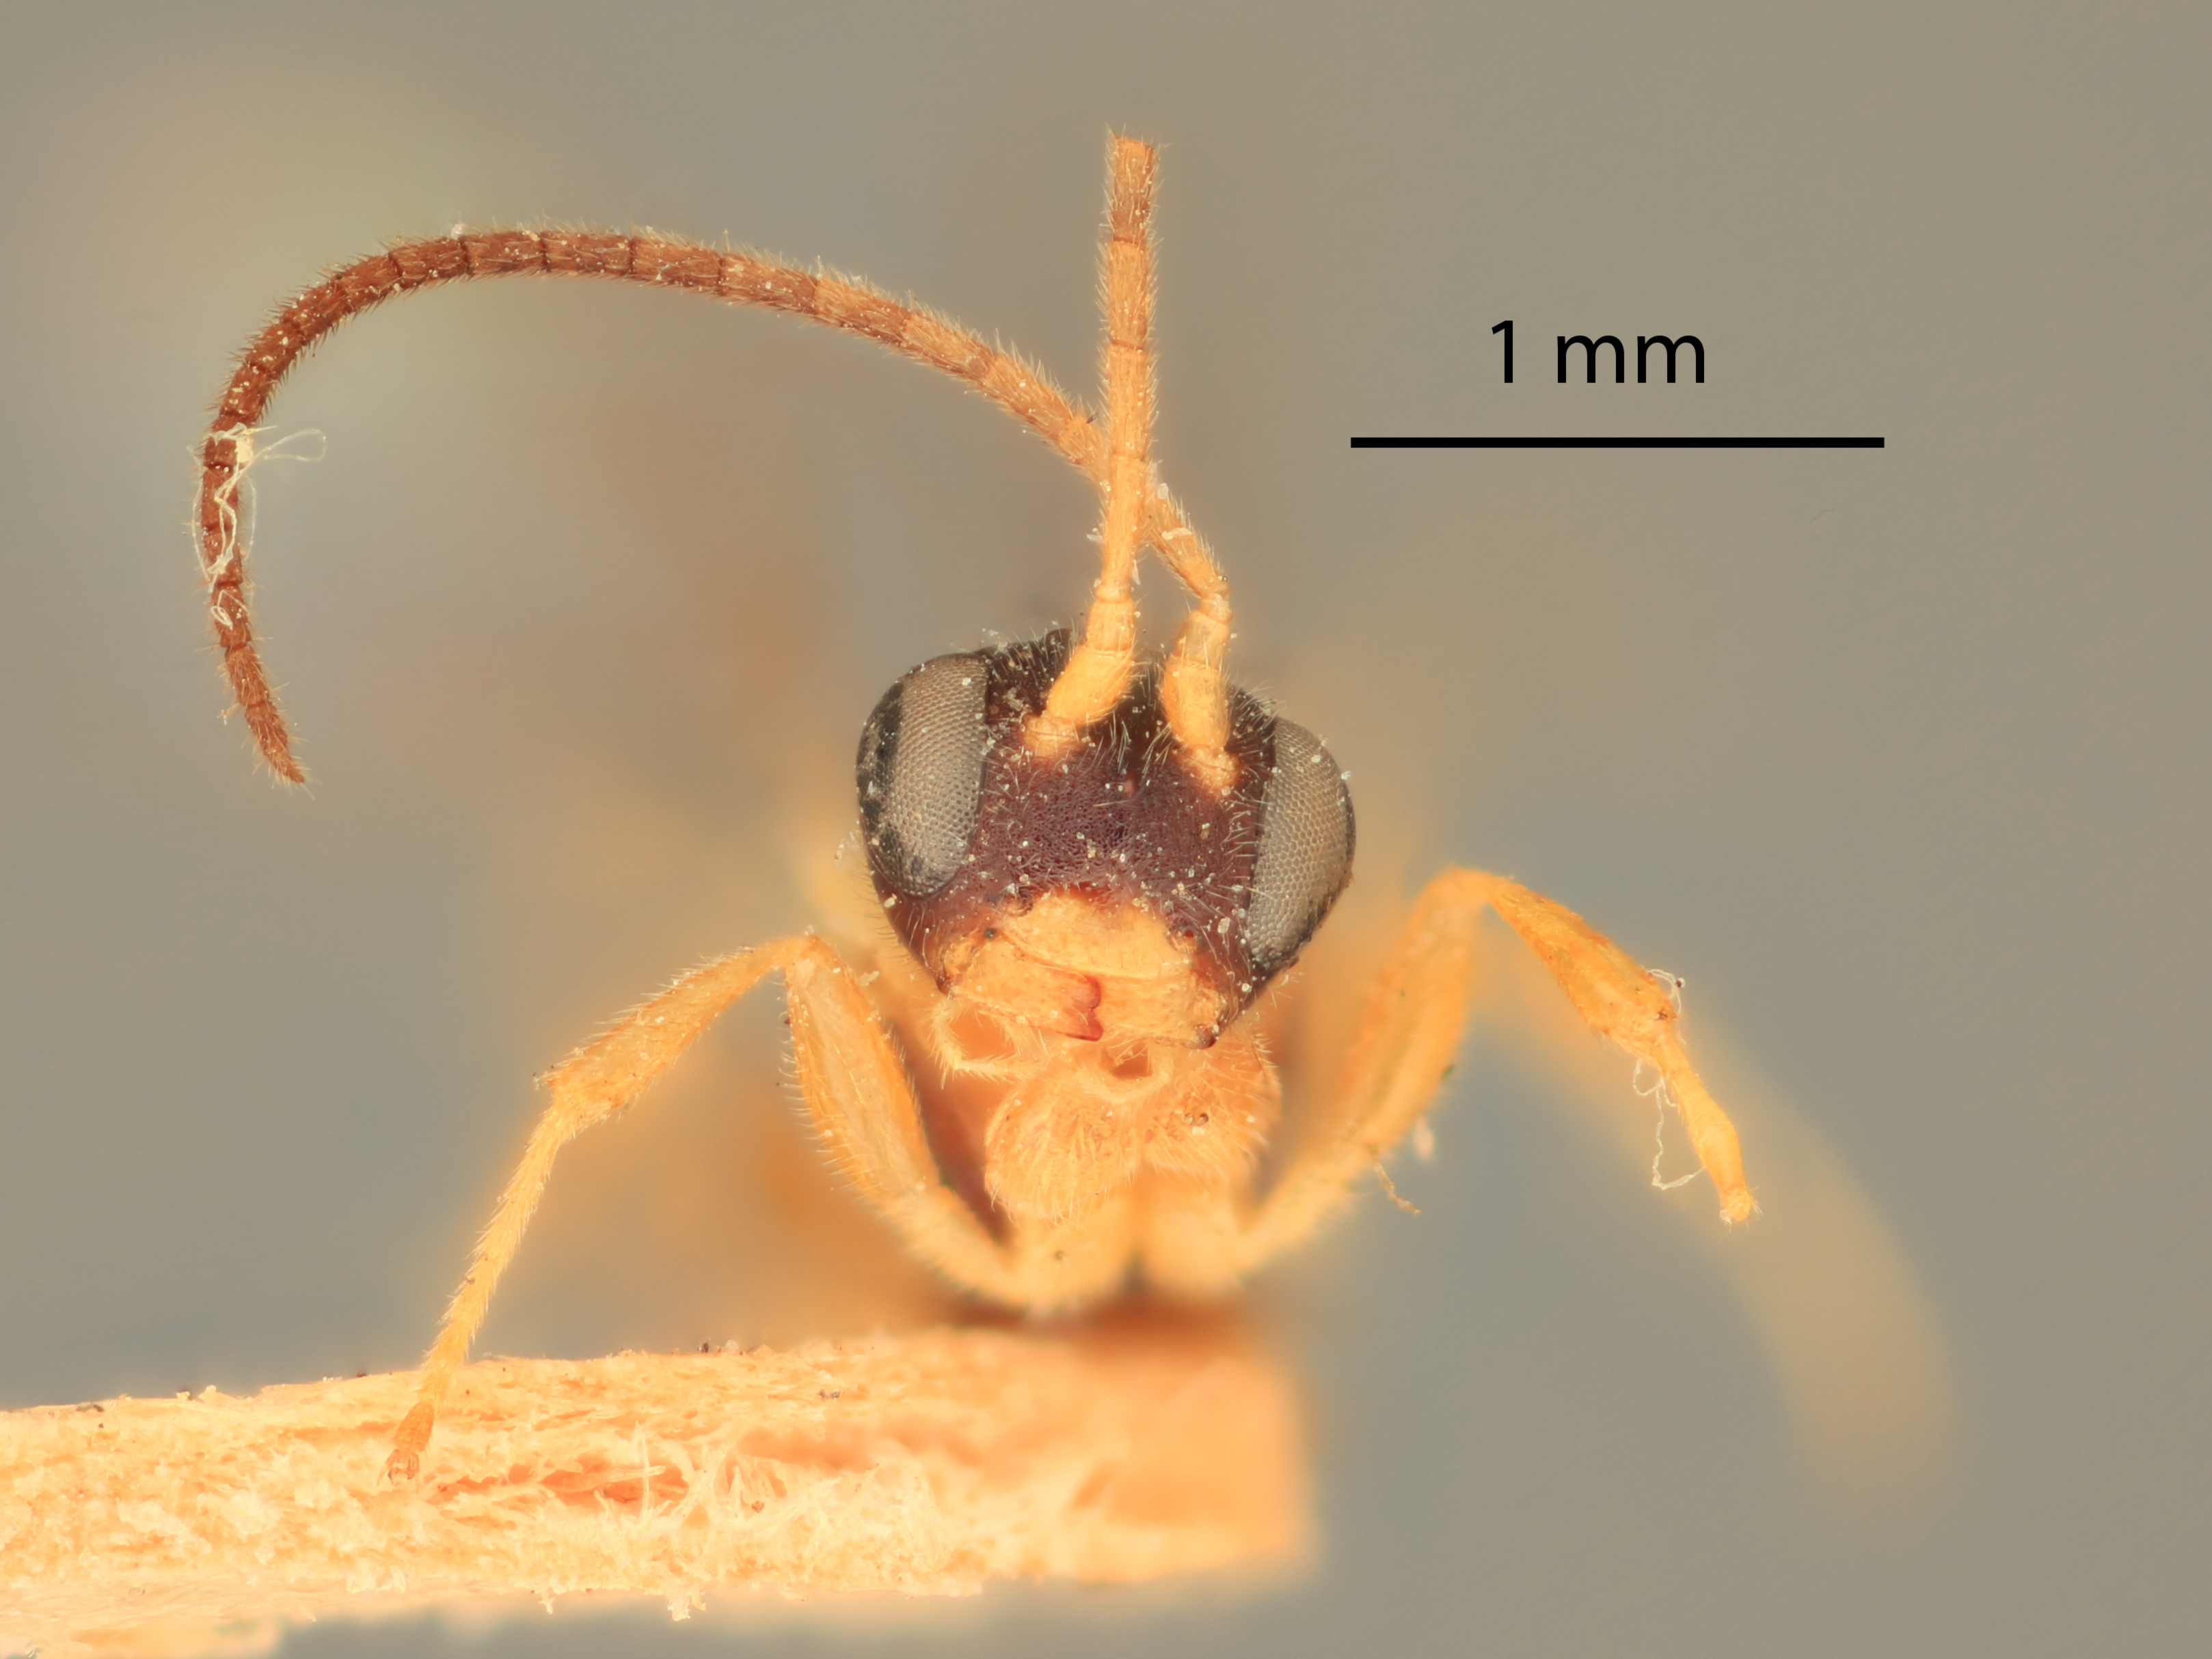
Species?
Hyperallus caliroae
